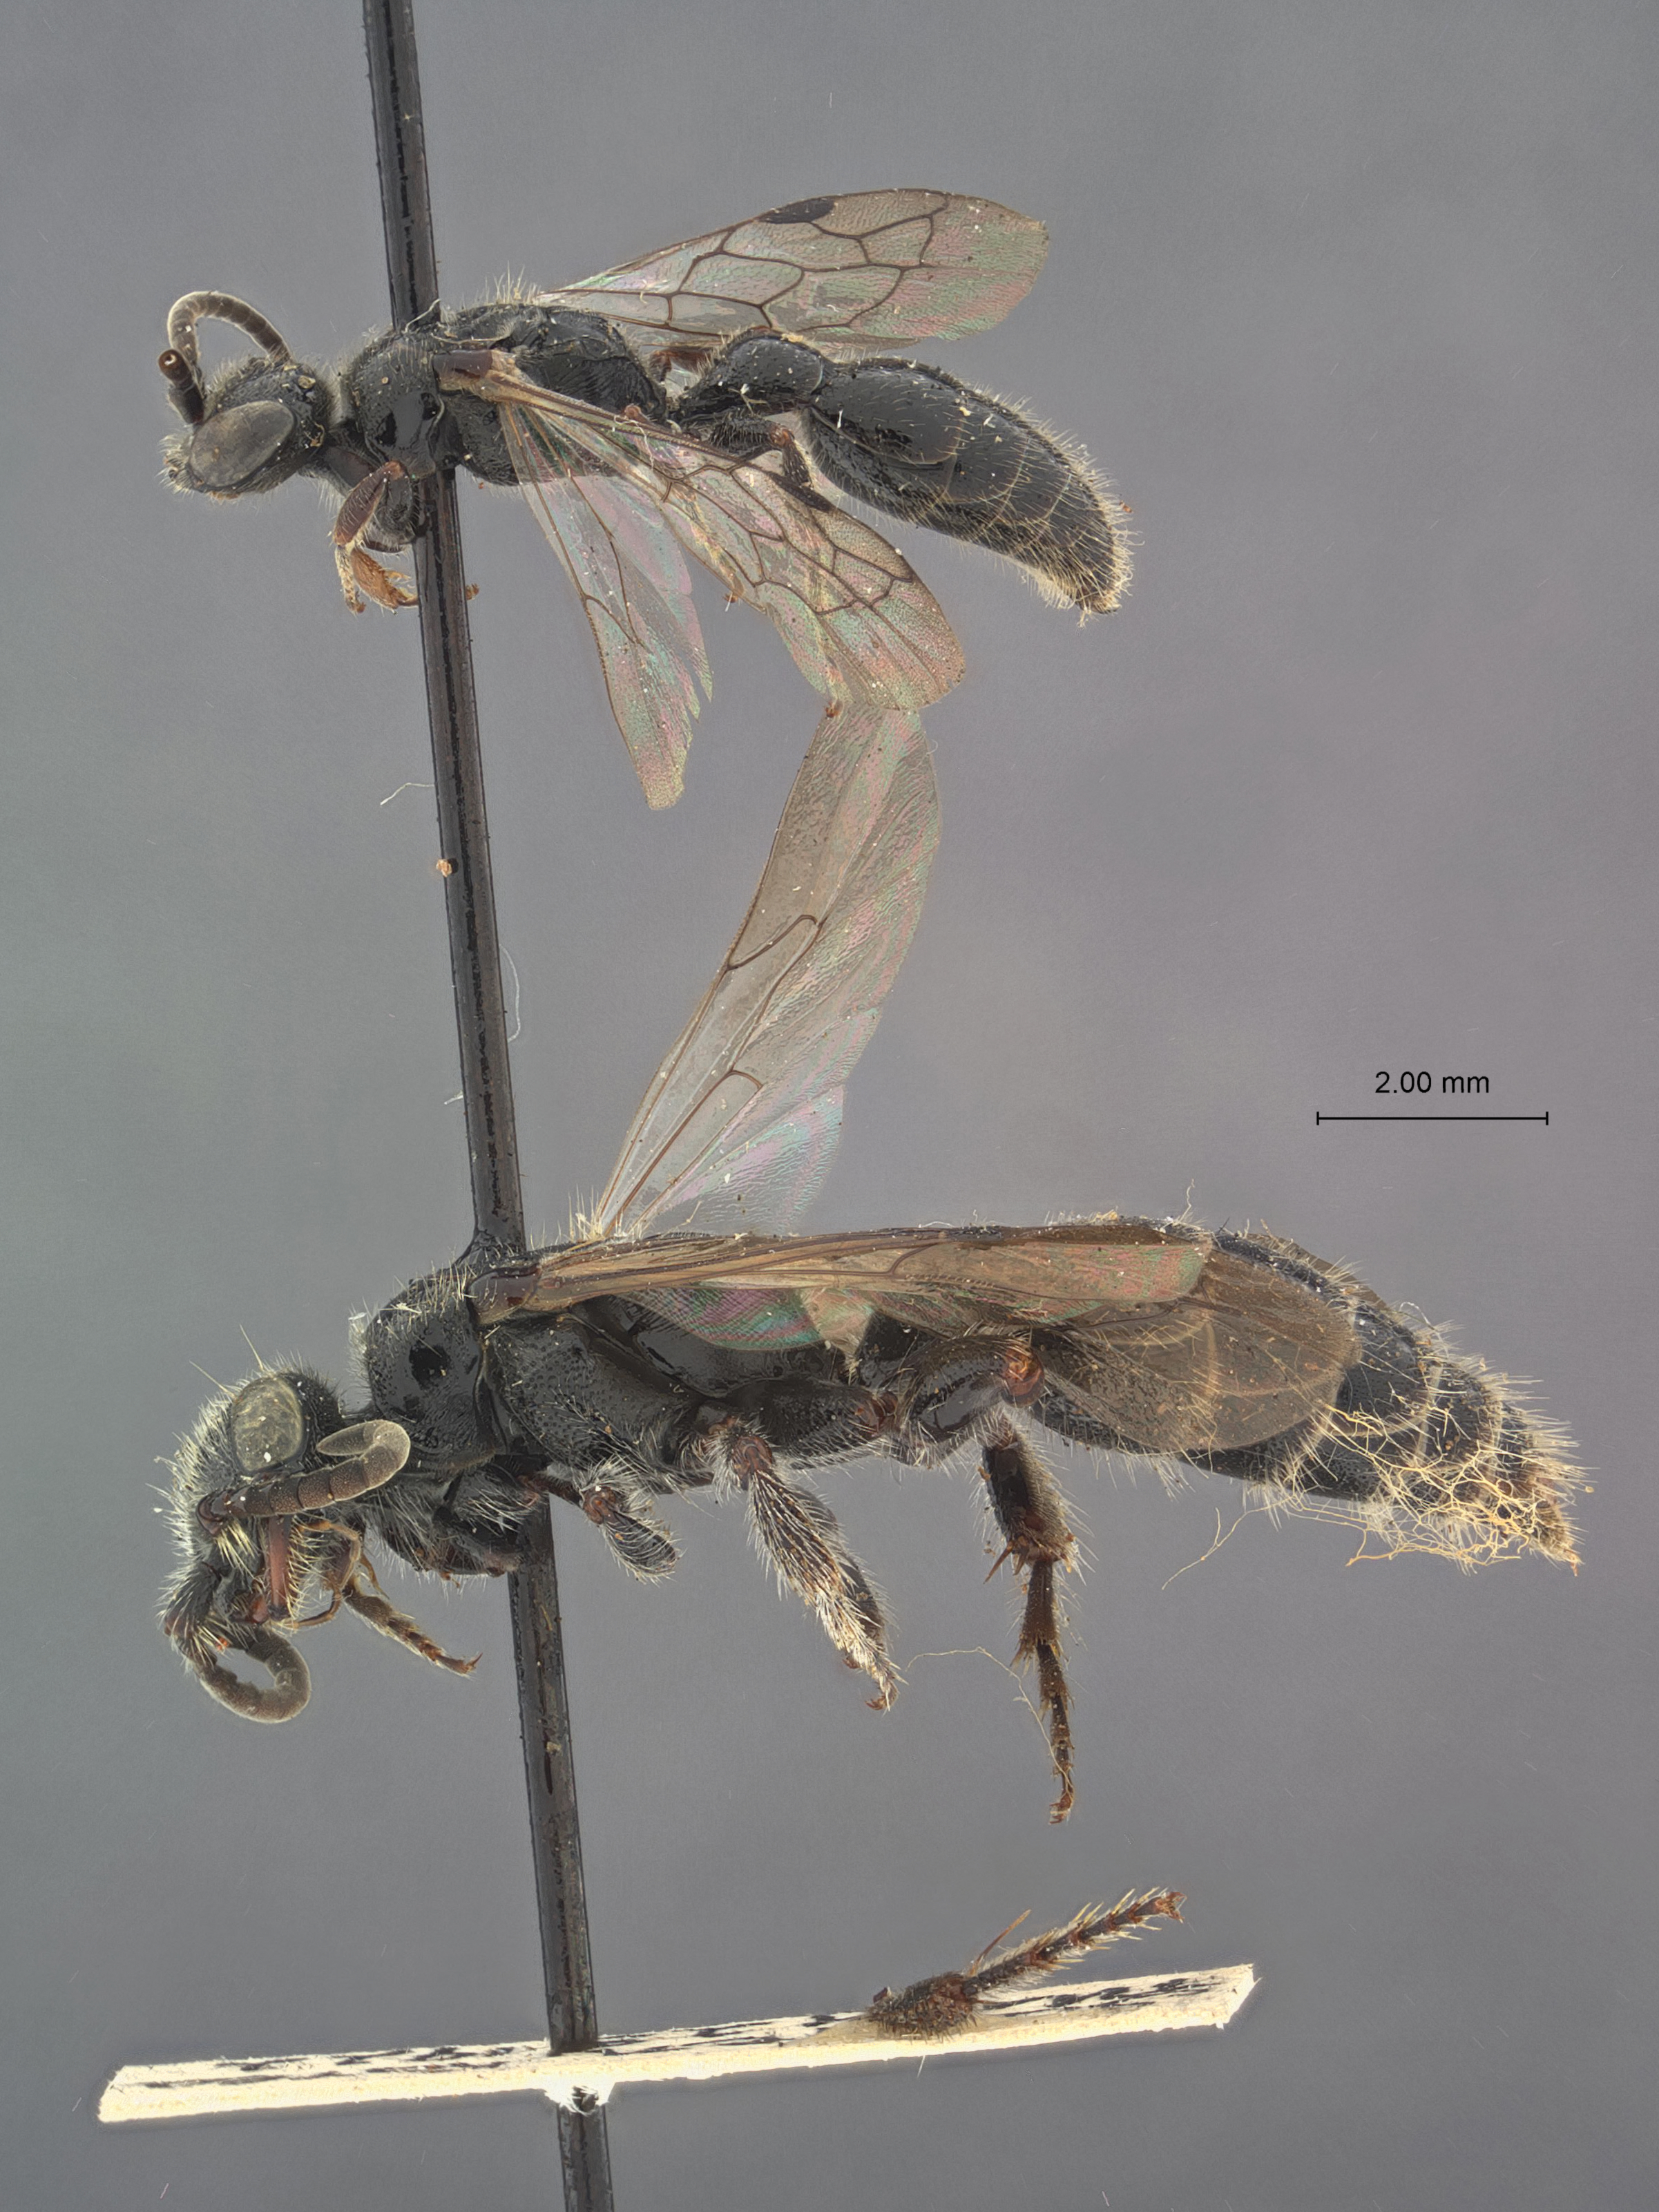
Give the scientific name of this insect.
Tiphia vernalis
